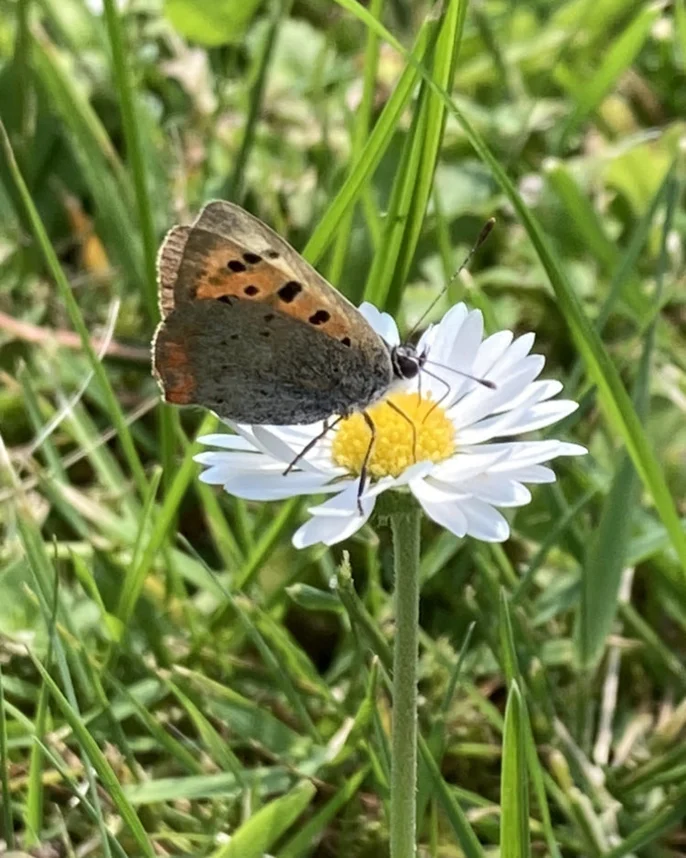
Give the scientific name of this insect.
Lycaena phlaeas
